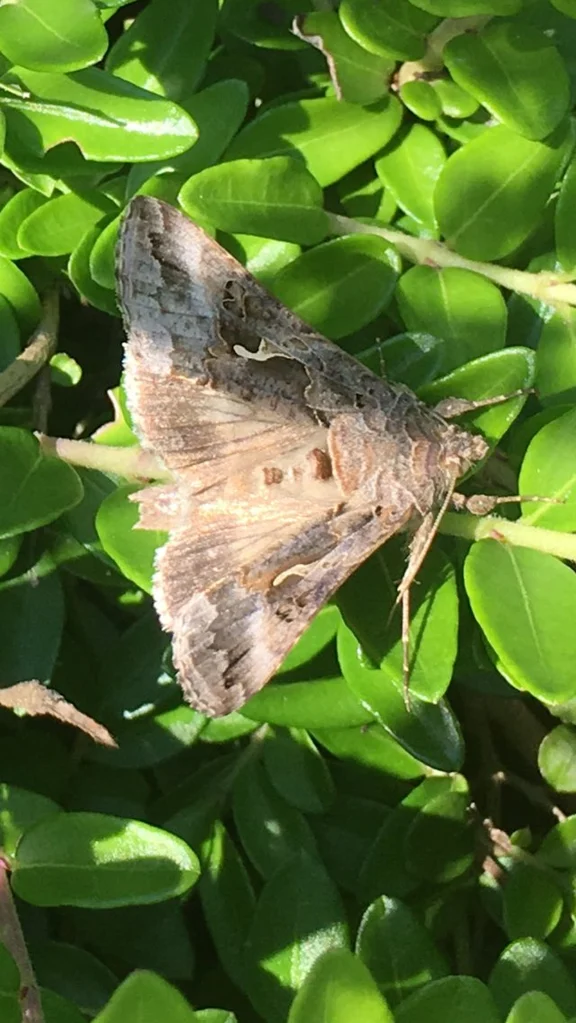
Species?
Autographa gamma
